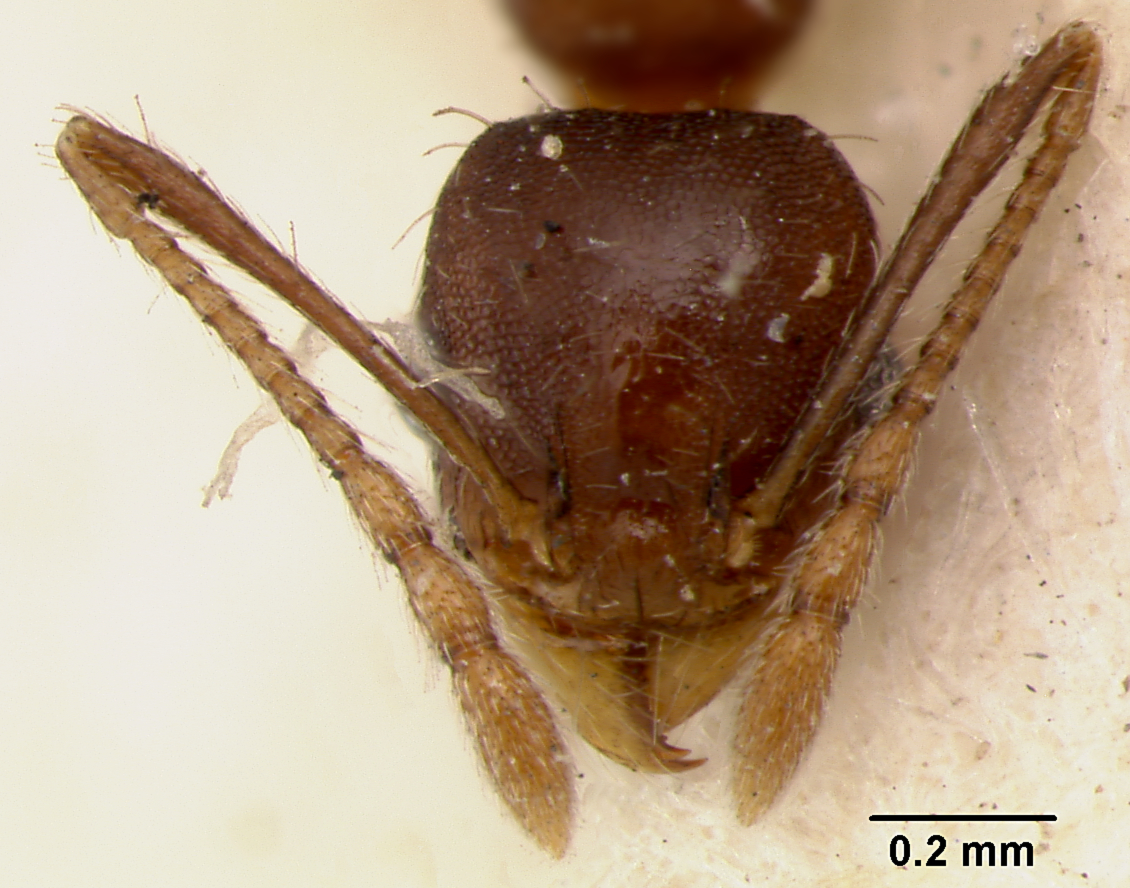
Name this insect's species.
Pheidole sciophila
